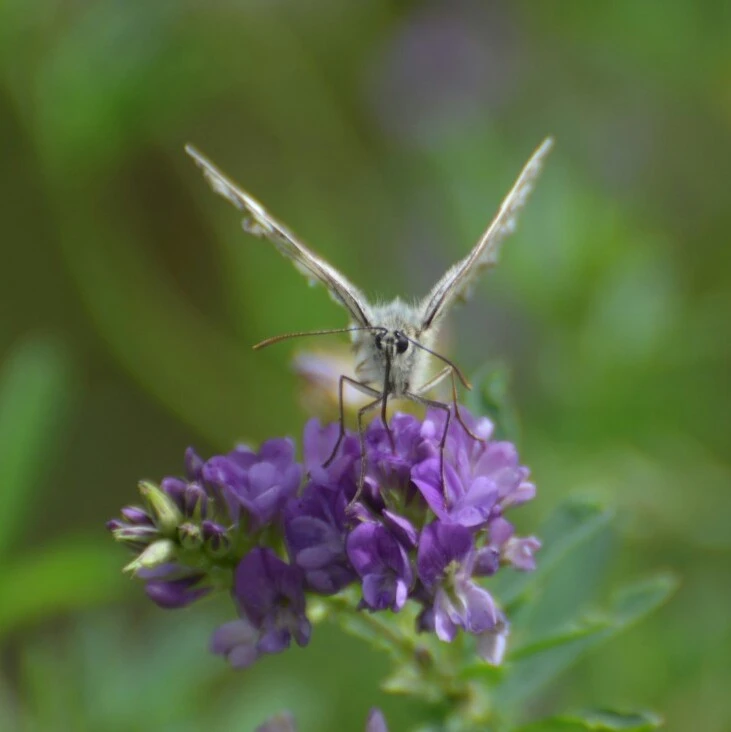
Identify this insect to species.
Melanargia galathea
